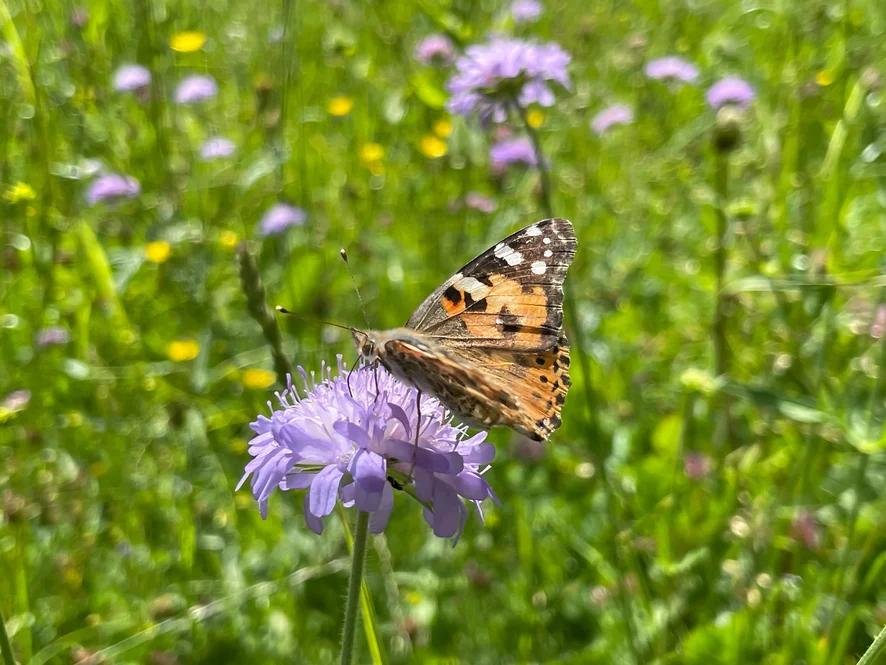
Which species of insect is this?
Vanessa cardui
